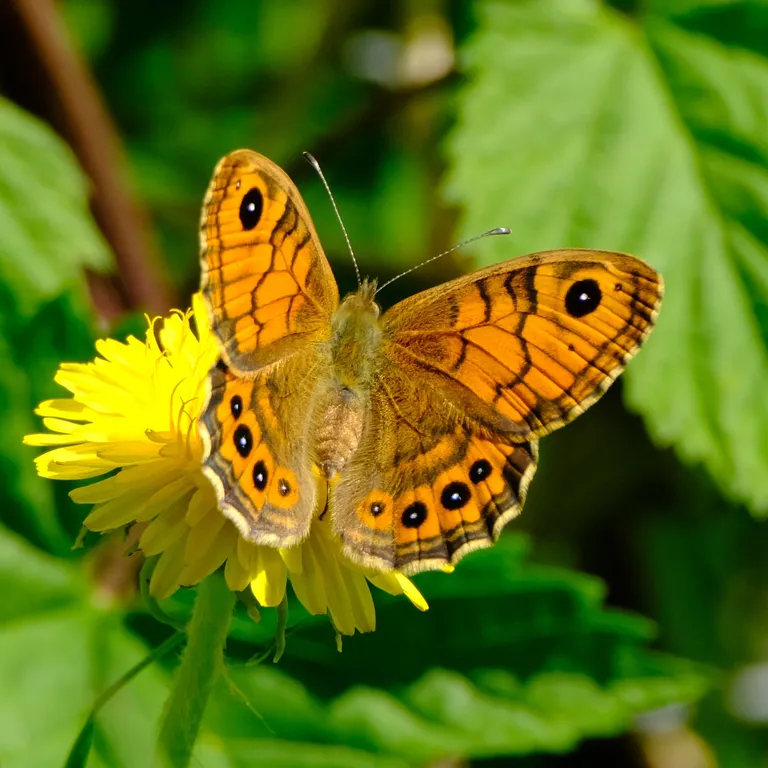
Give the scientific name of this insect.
Lasiommata megera (also Pararge megera)
